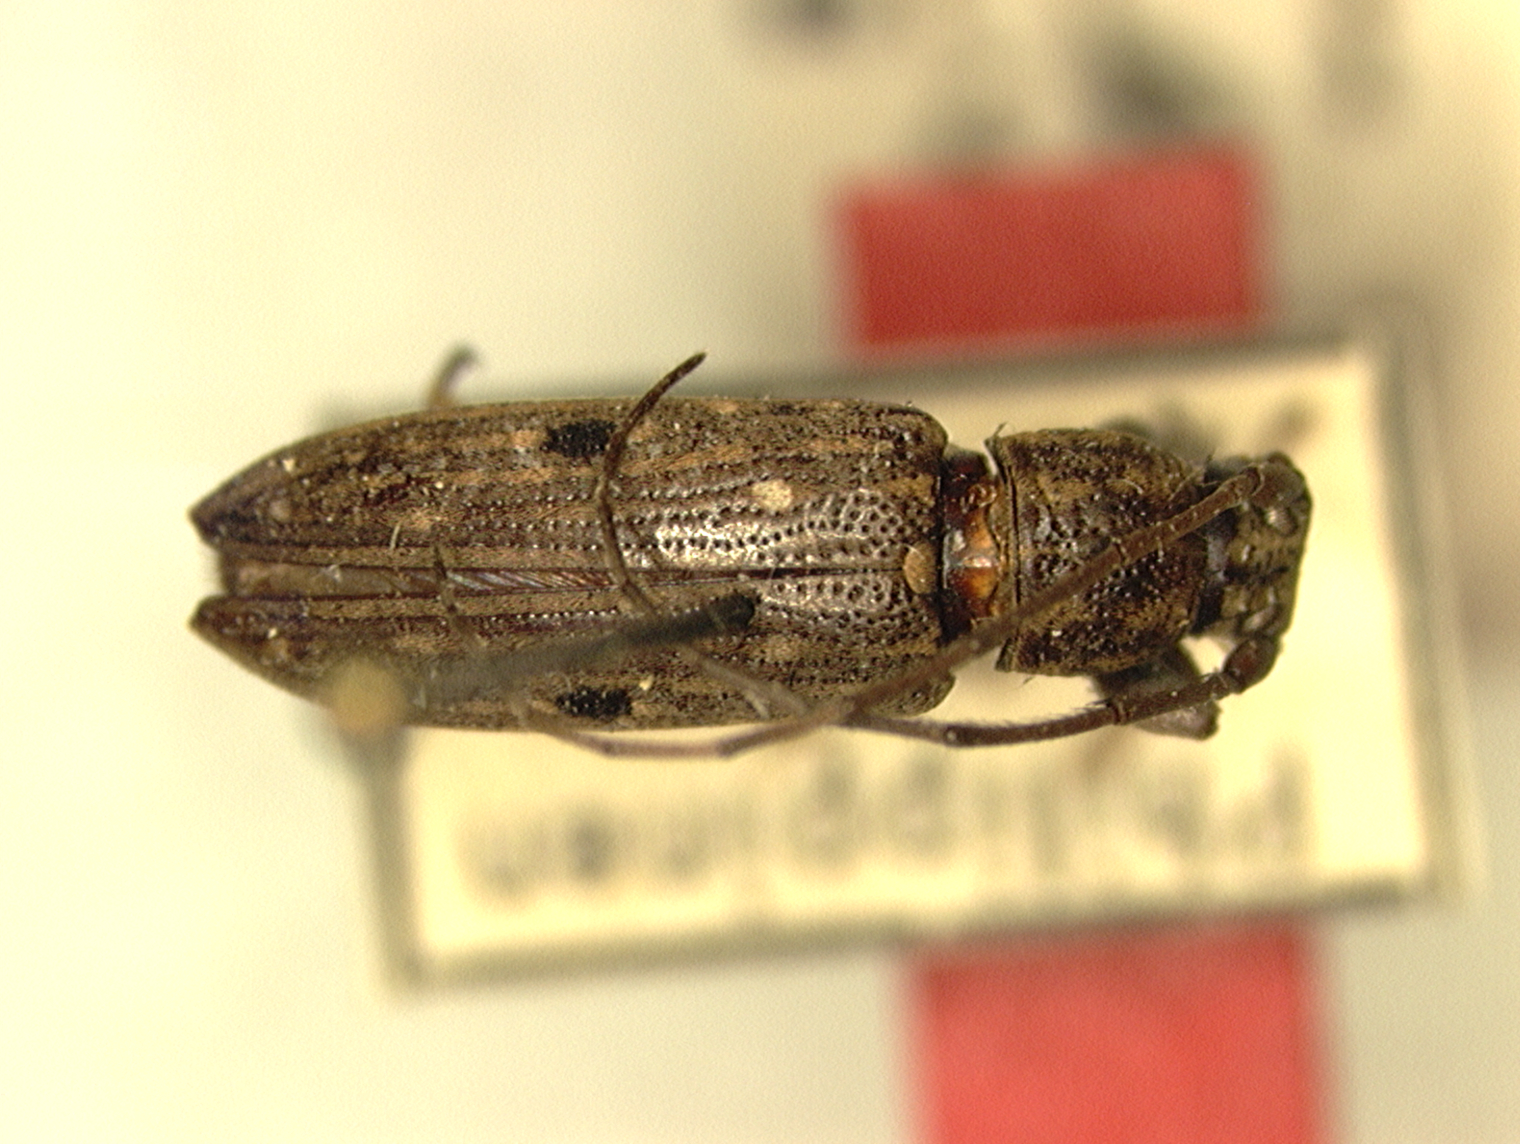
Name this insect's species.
Sybra alternans
